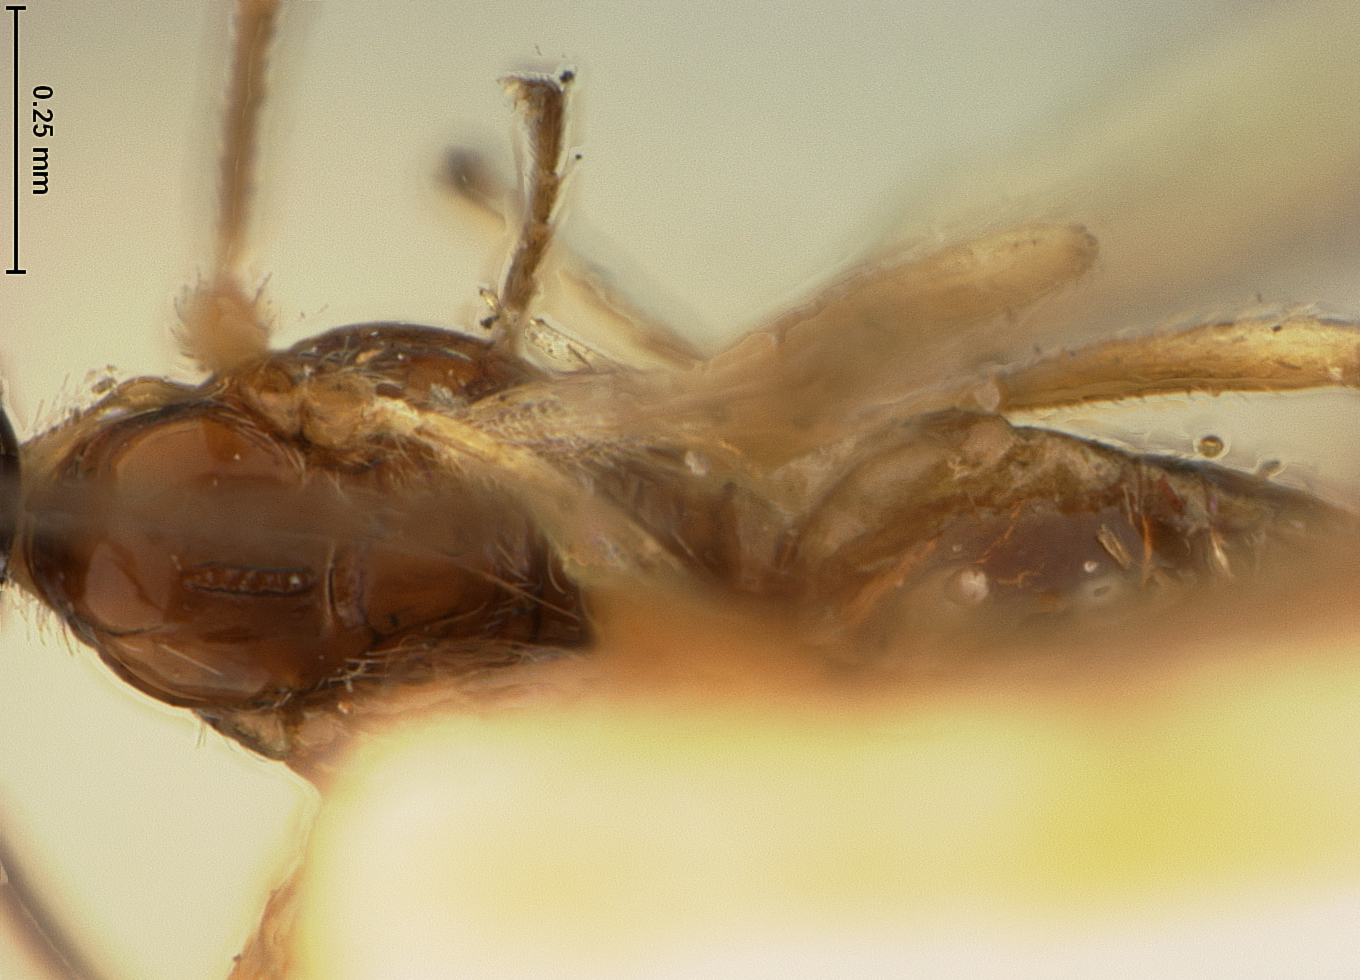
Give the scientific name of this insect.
Hormius atriceps
